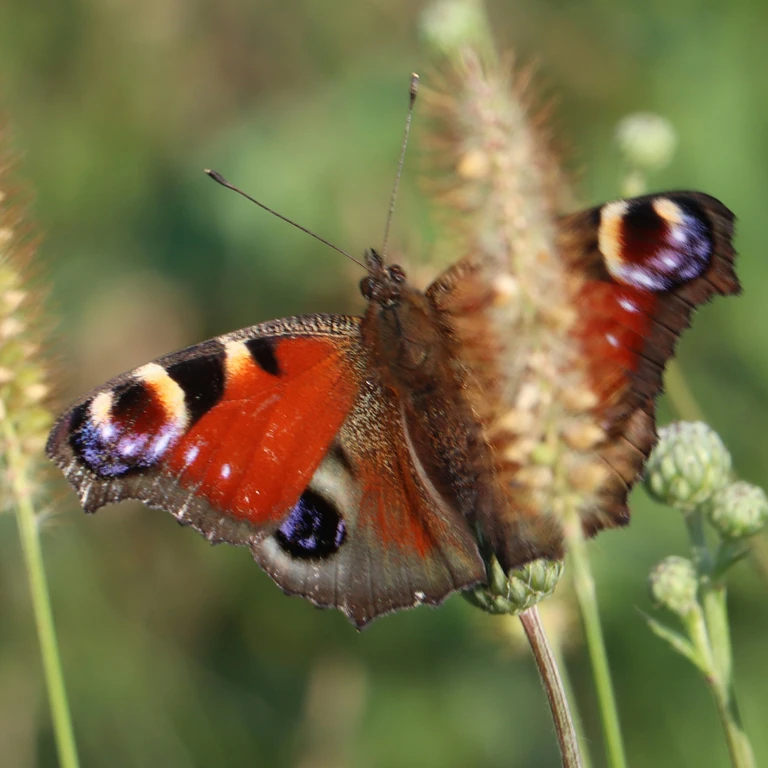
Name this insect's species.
Aglais io
